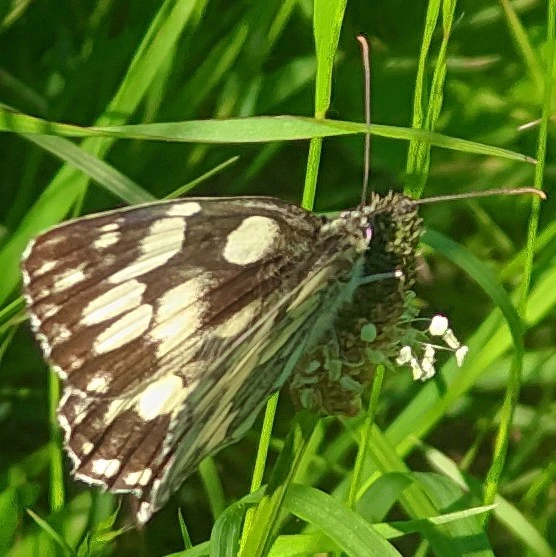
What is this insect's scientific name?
Melanargia galathea
